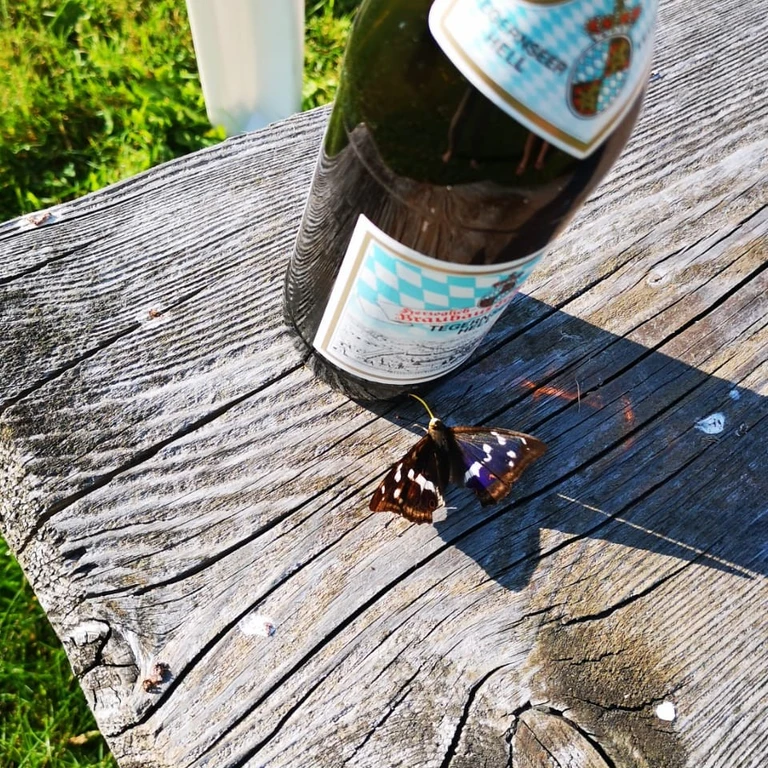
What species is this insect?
Apatura iris
